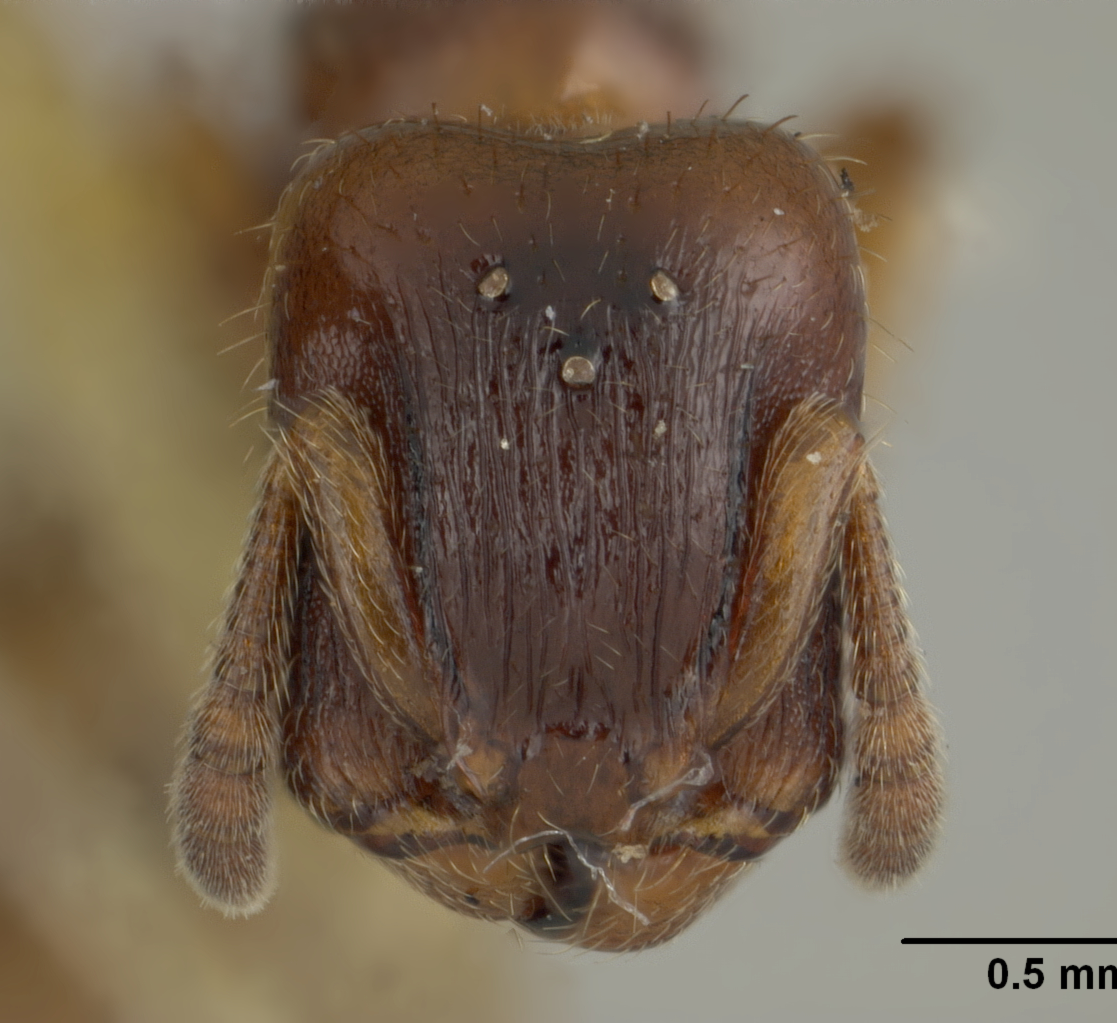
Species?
Harpagoxenus canadensis
